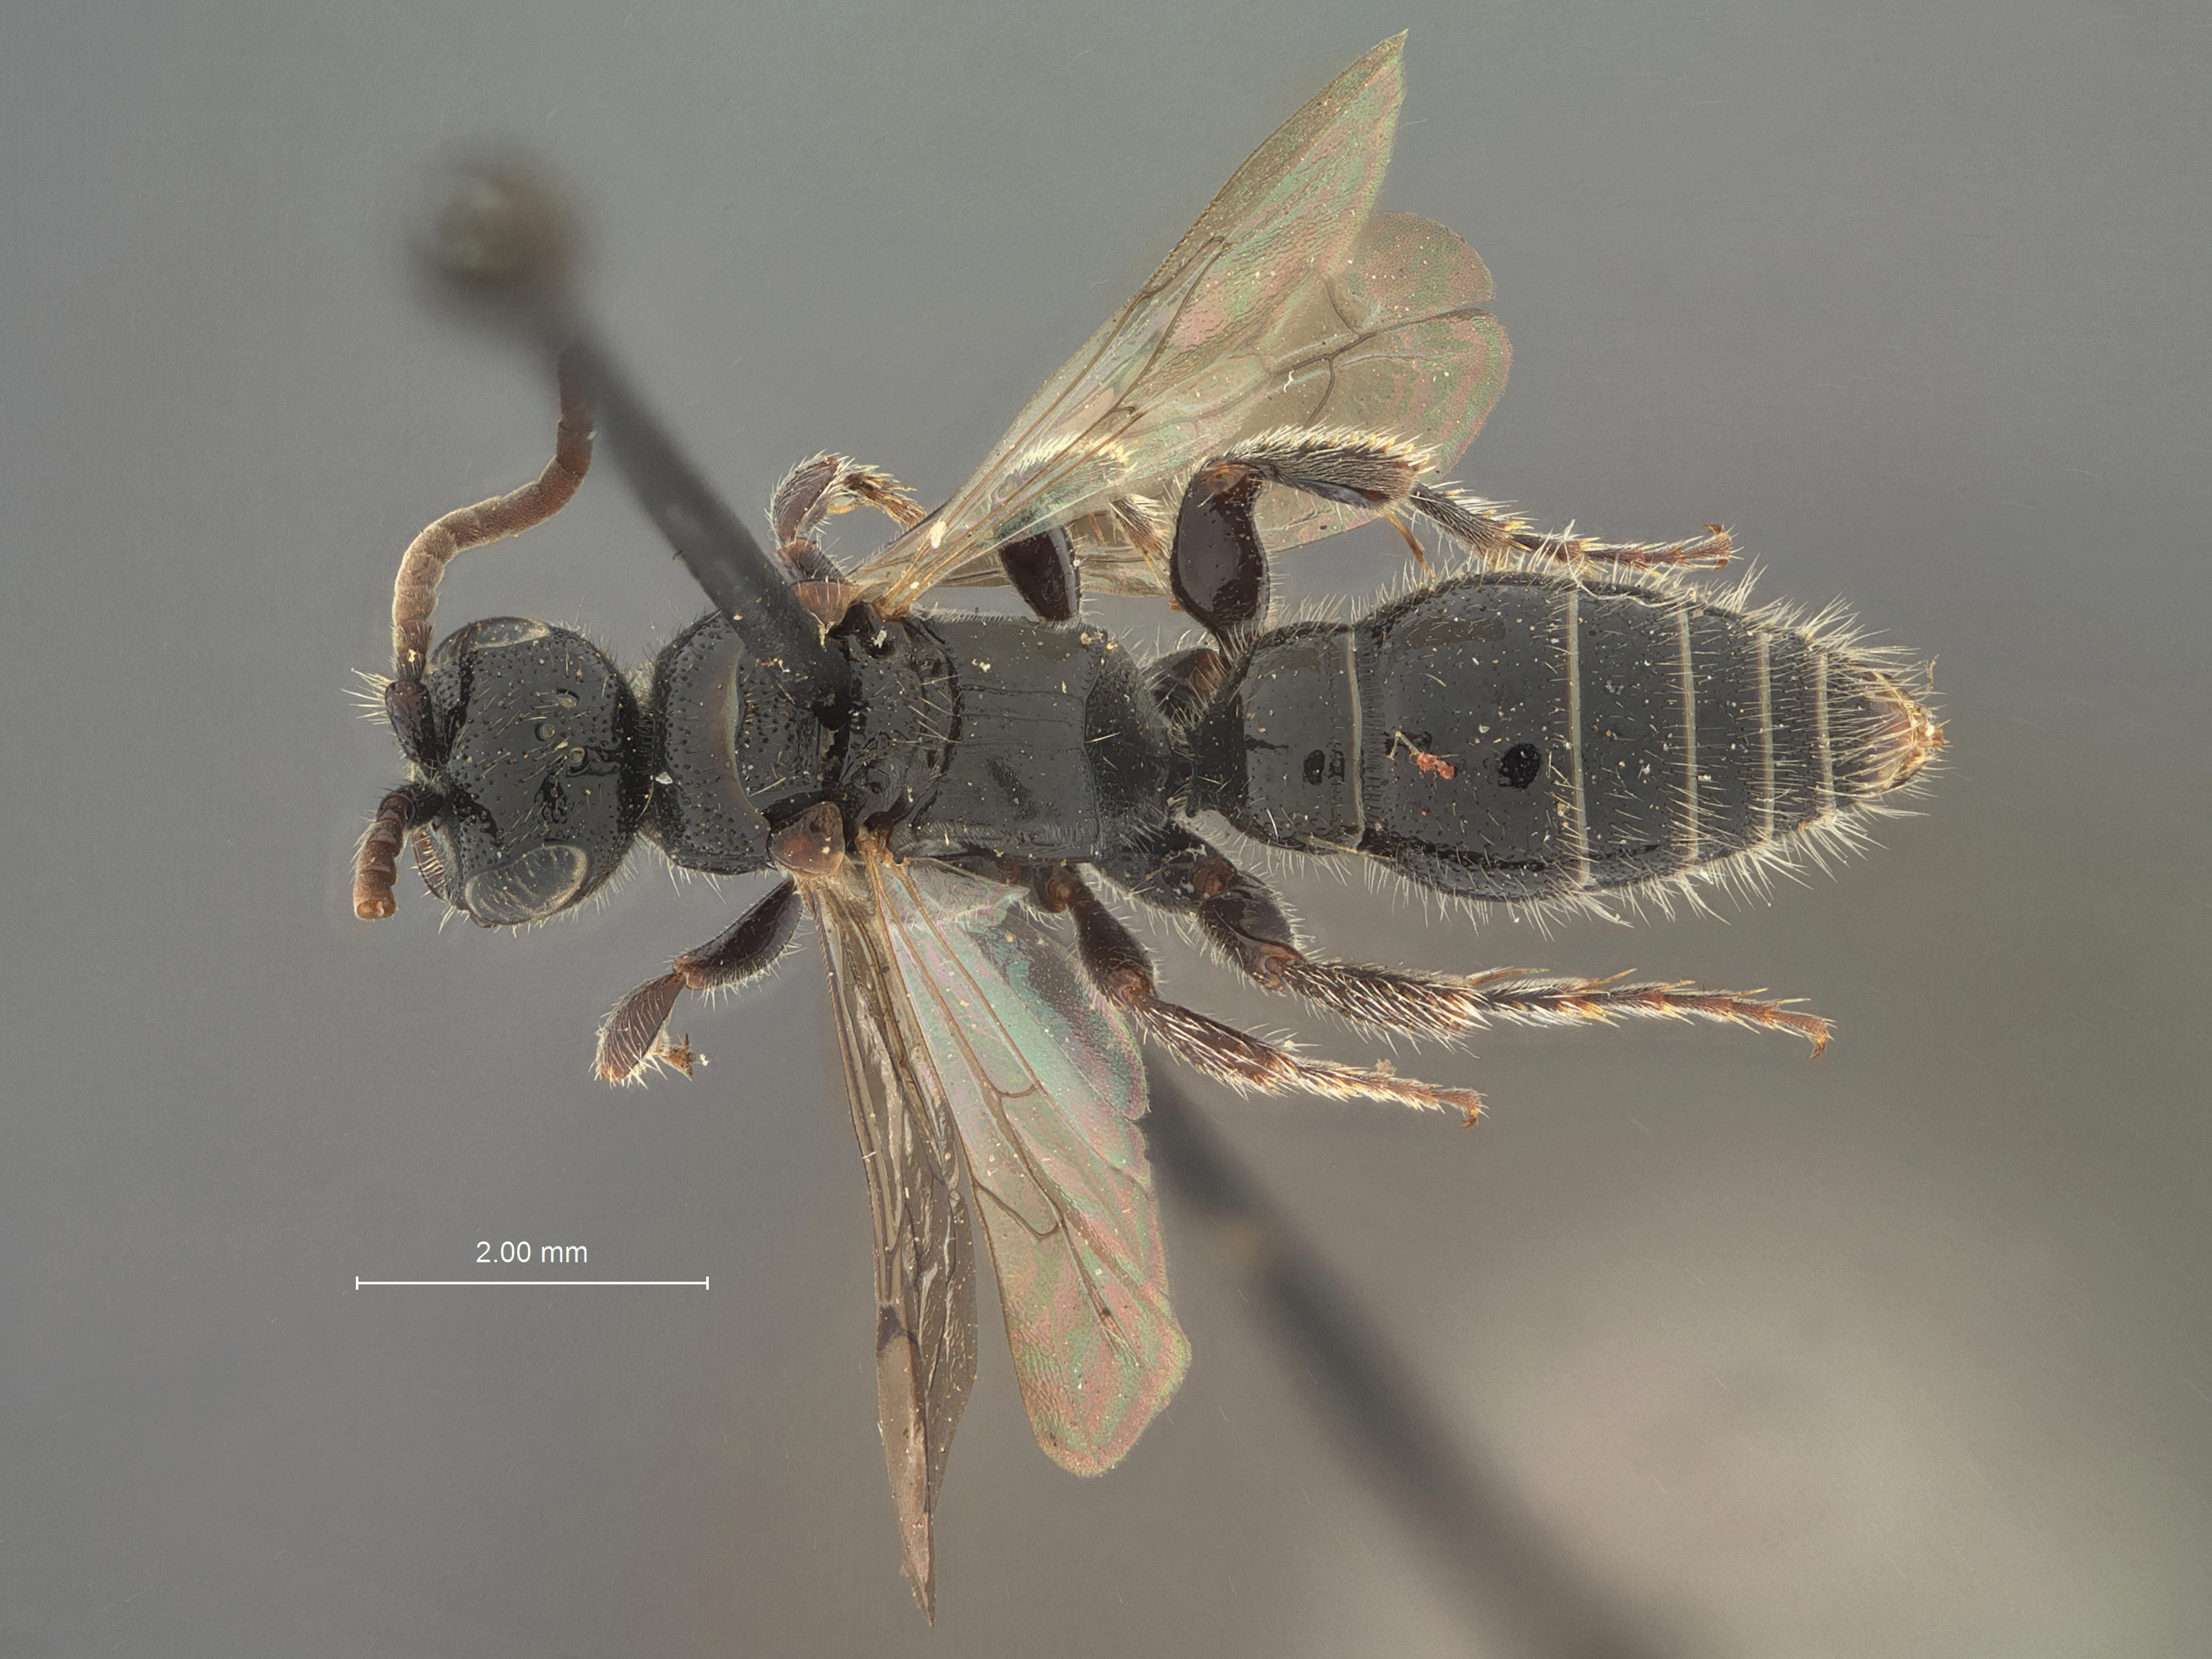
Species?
Tiphia castaneaevora
